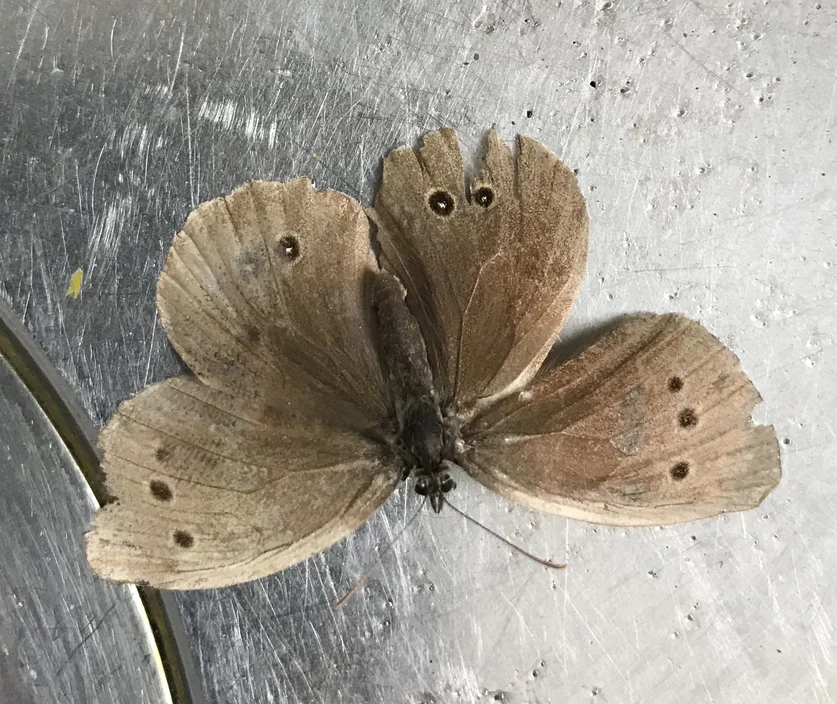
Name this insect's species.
Aphantopus hyperantus
